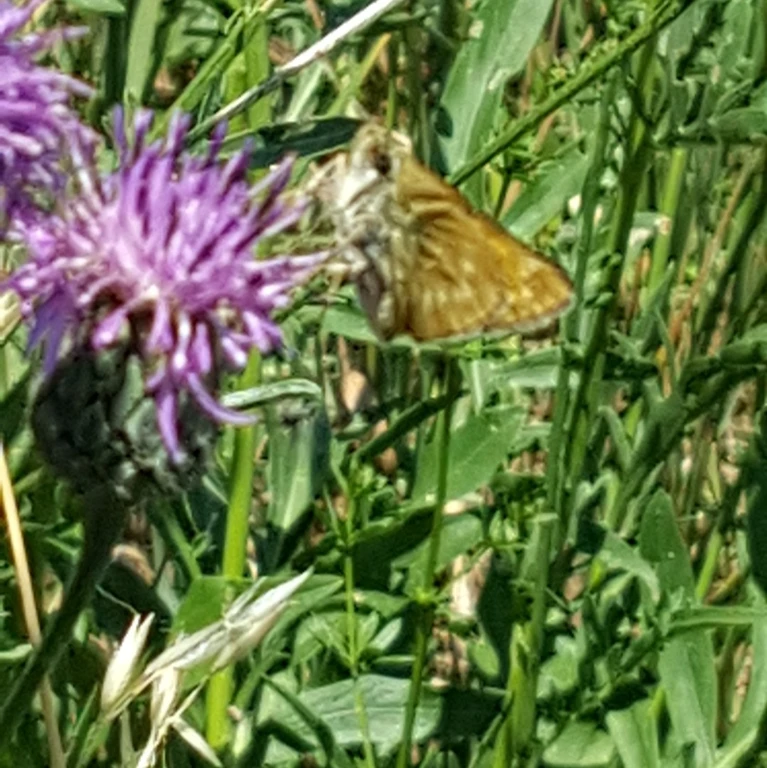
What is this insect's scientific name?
Ochlodes sylvanus (also Ochlodes venata)
